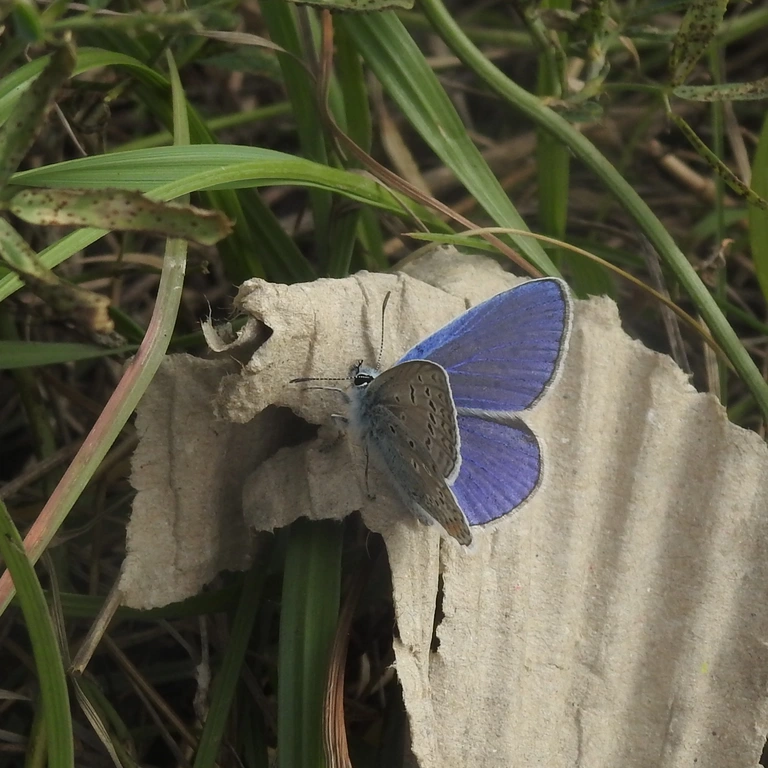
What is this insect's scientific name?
Polyommatus icarus
